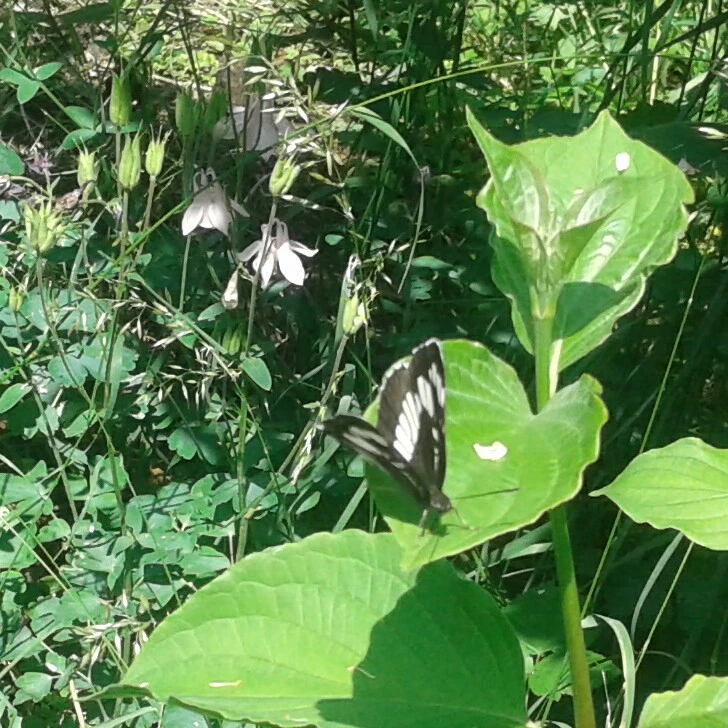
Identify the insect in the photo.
Neptis rivularis
